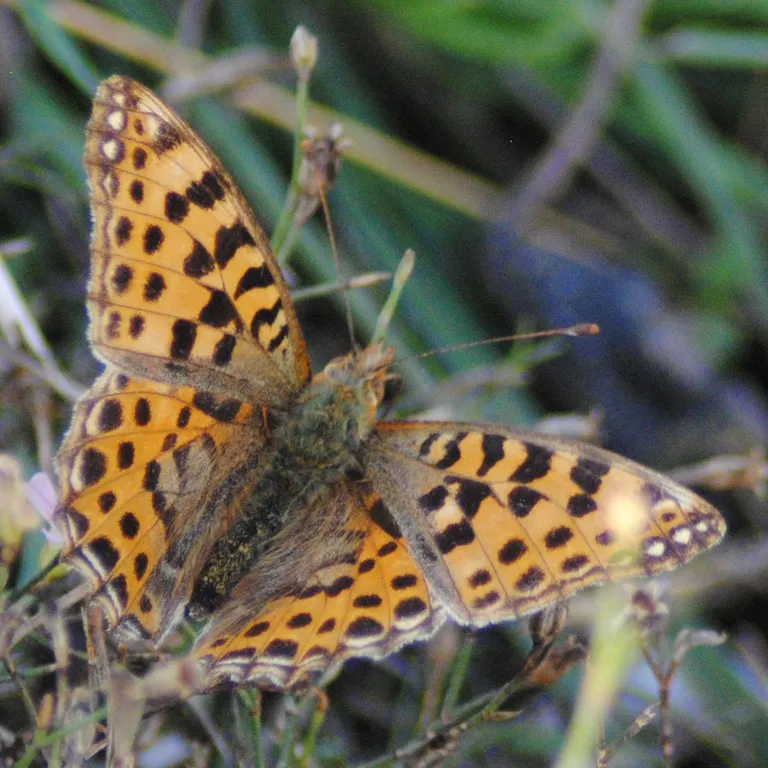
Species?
Issoria lathonia
